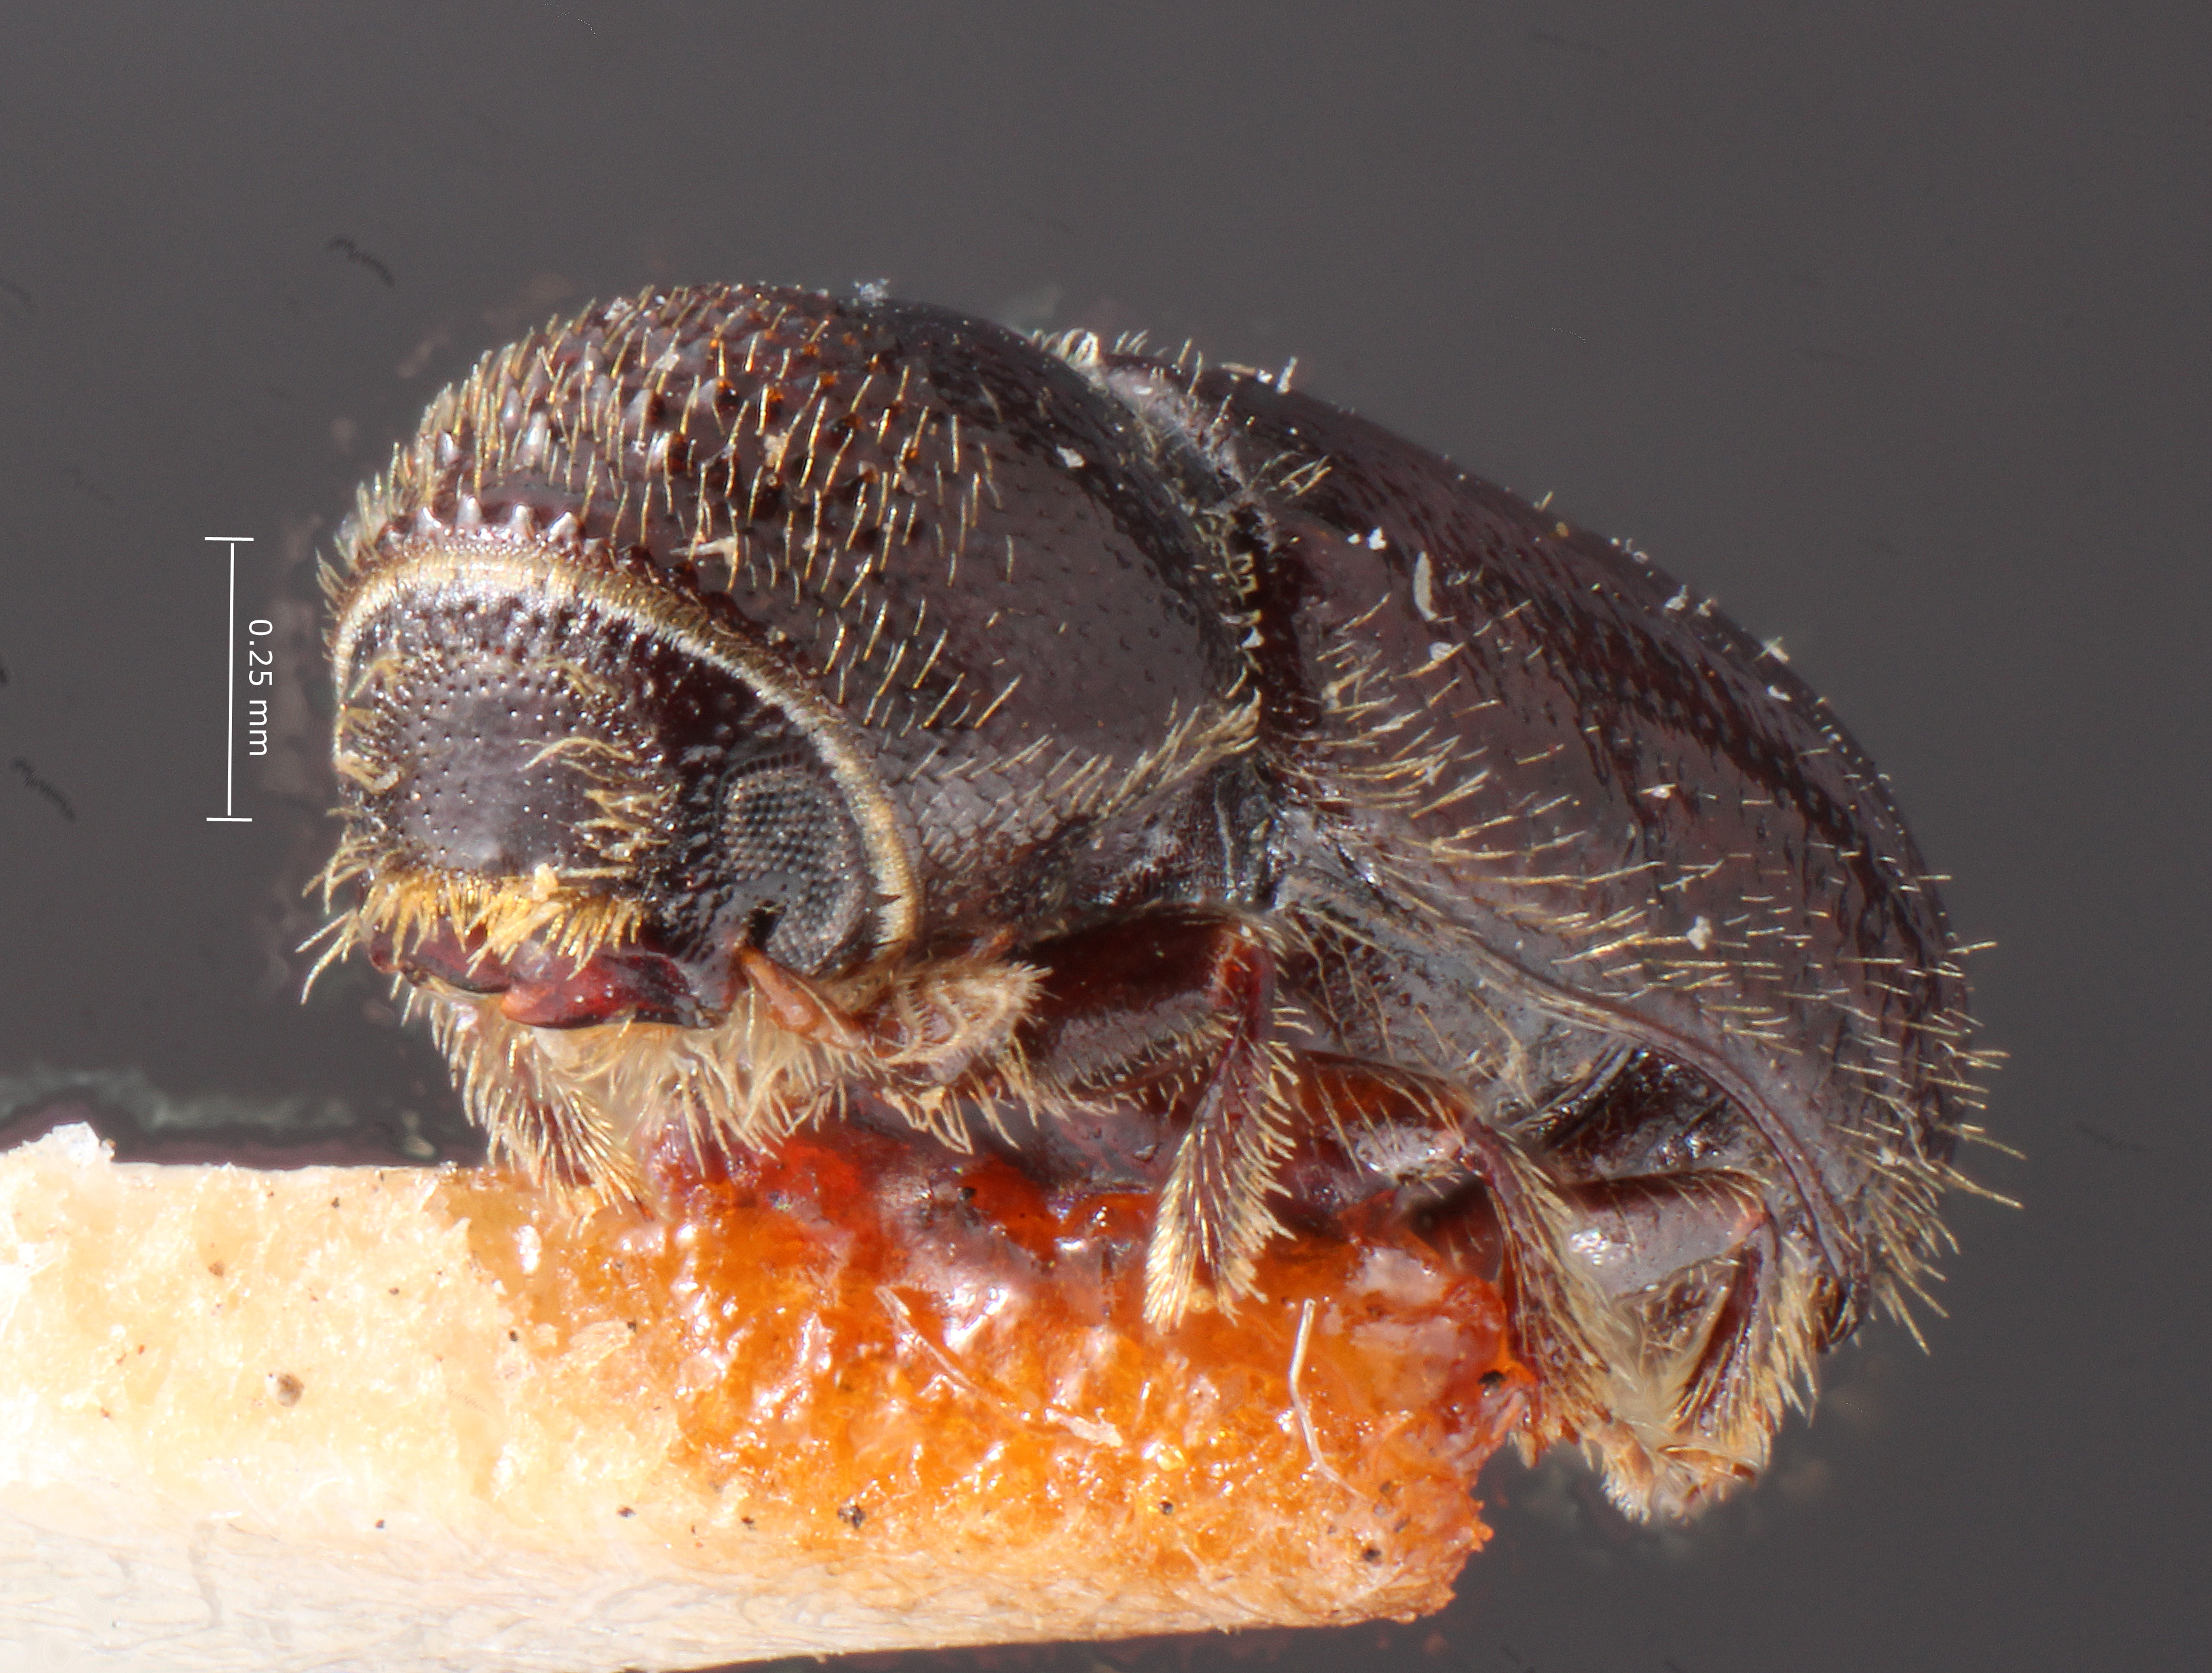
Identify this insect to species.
Pityophthorus opimus
